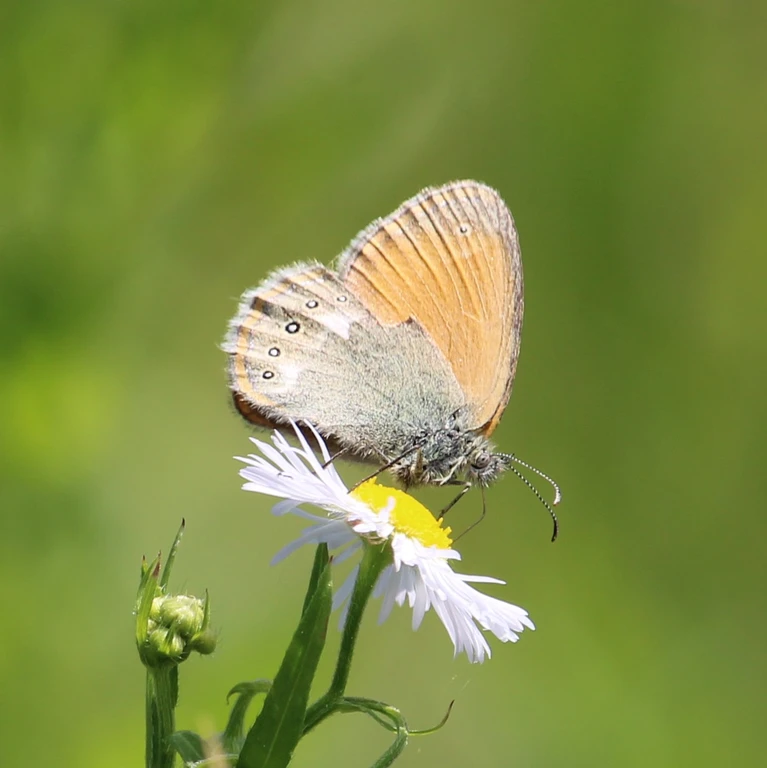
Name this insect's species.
Coenonympha glycerion (also Coenonympha iphis)
